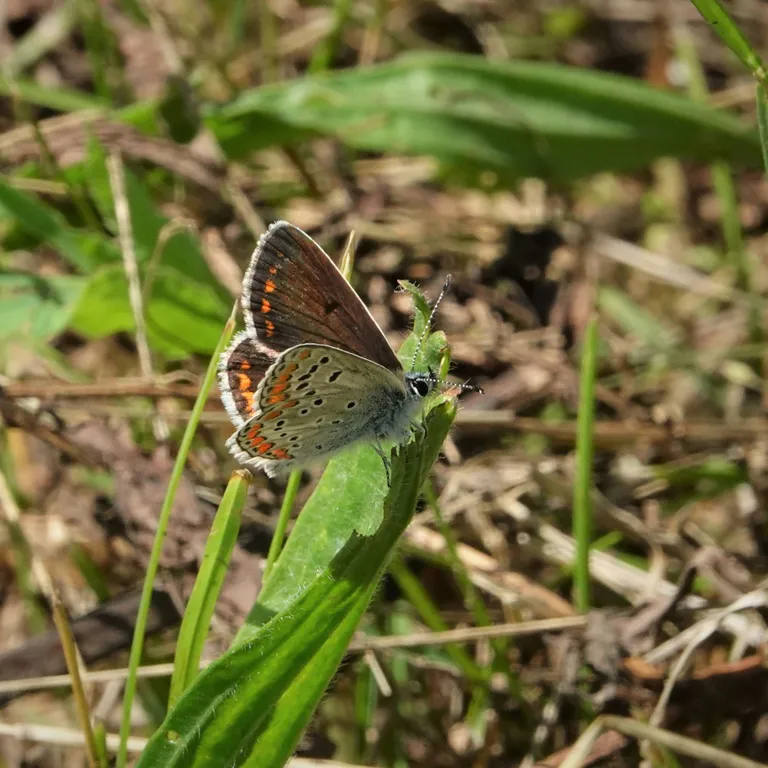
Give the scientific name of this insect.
Aricia agestis/artaxerxes
